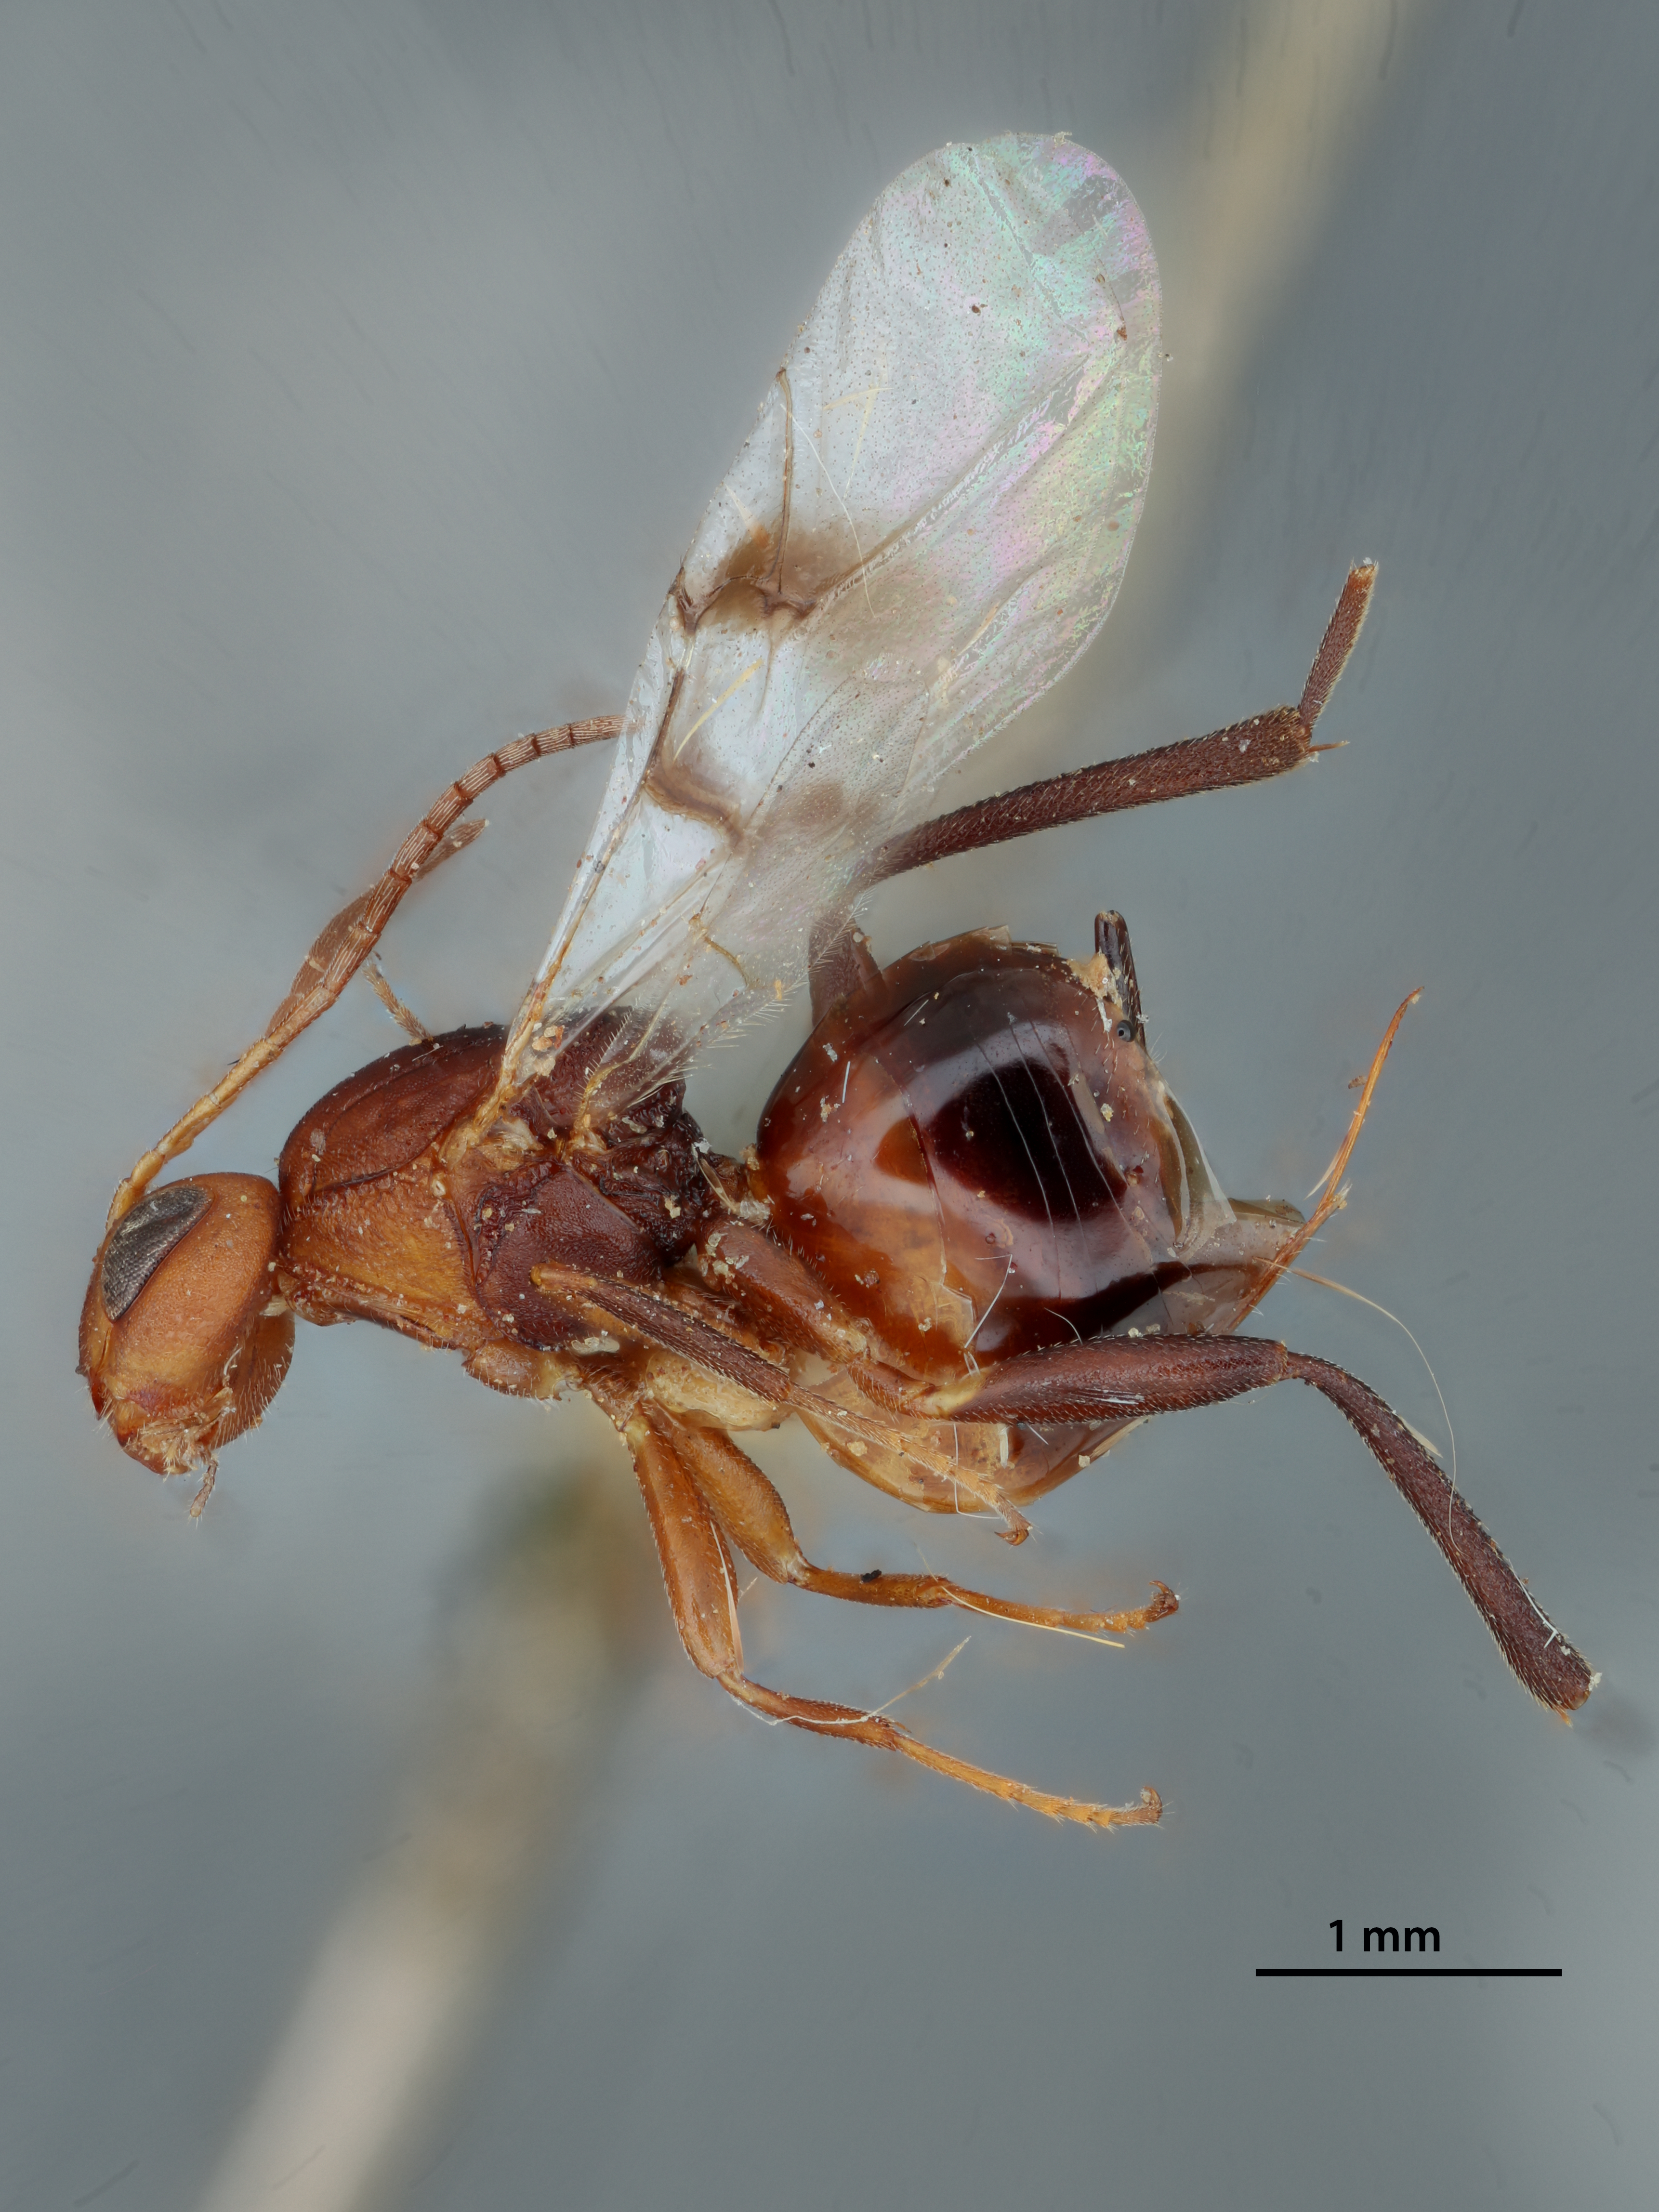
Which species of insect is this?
Compsodryoxenus maculipennis
